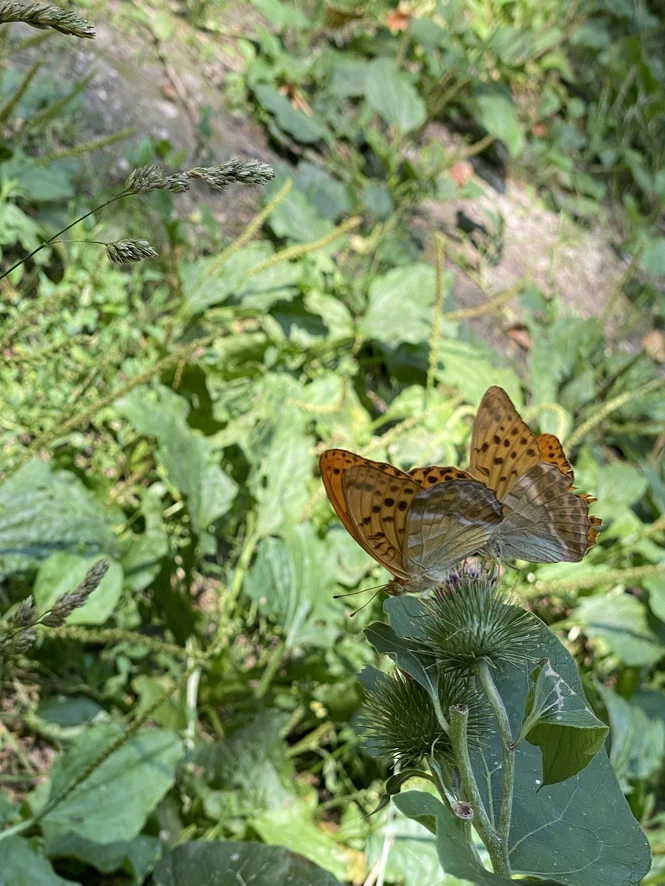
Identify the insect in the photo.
Argynnis paphia
